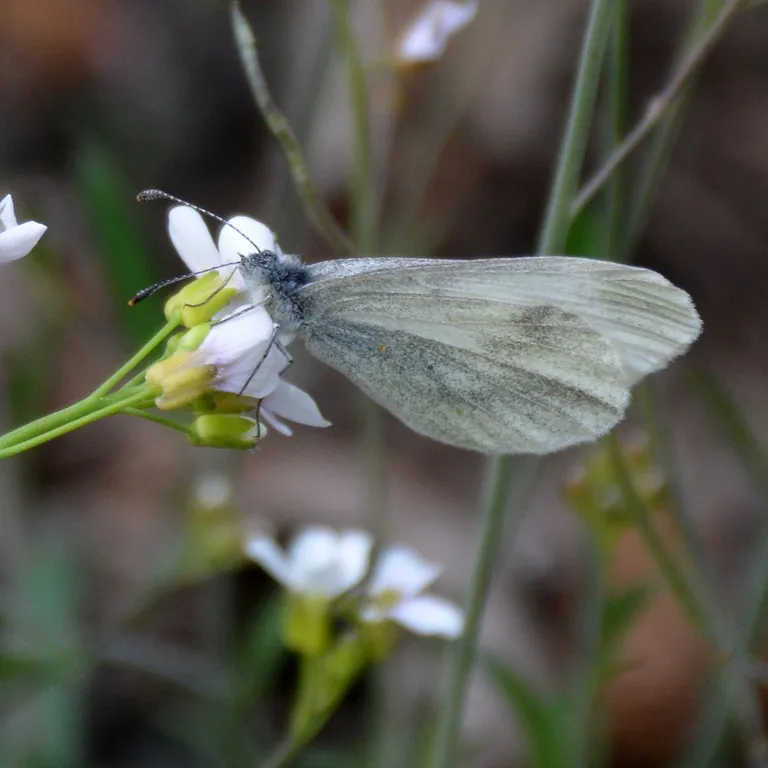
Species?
Leptidea sinapis/juvernica
